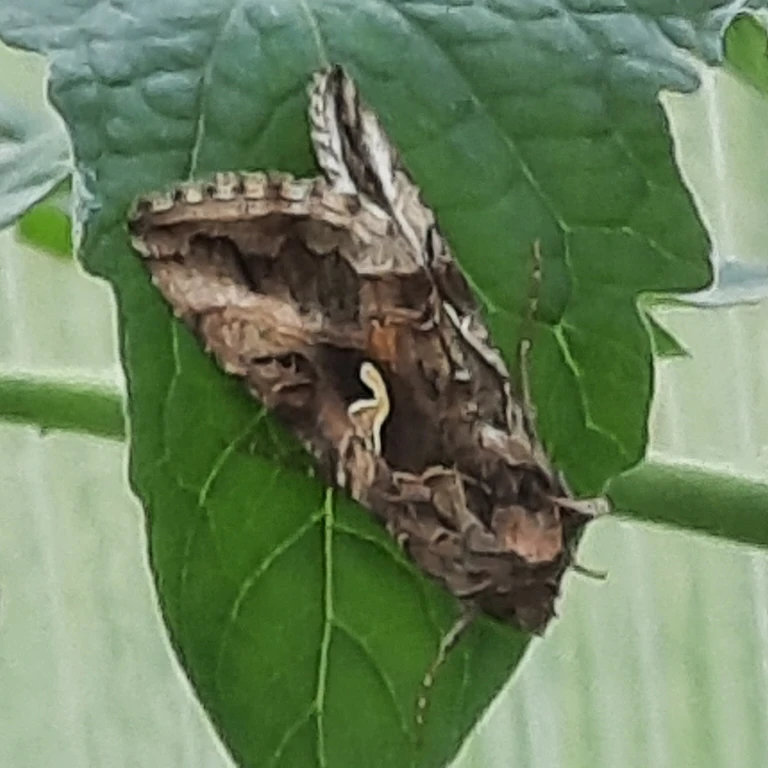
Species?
Autographa gamma
